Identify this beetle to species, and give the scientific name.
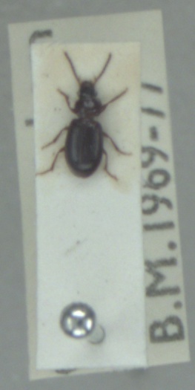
Bradycellus caucasicus
